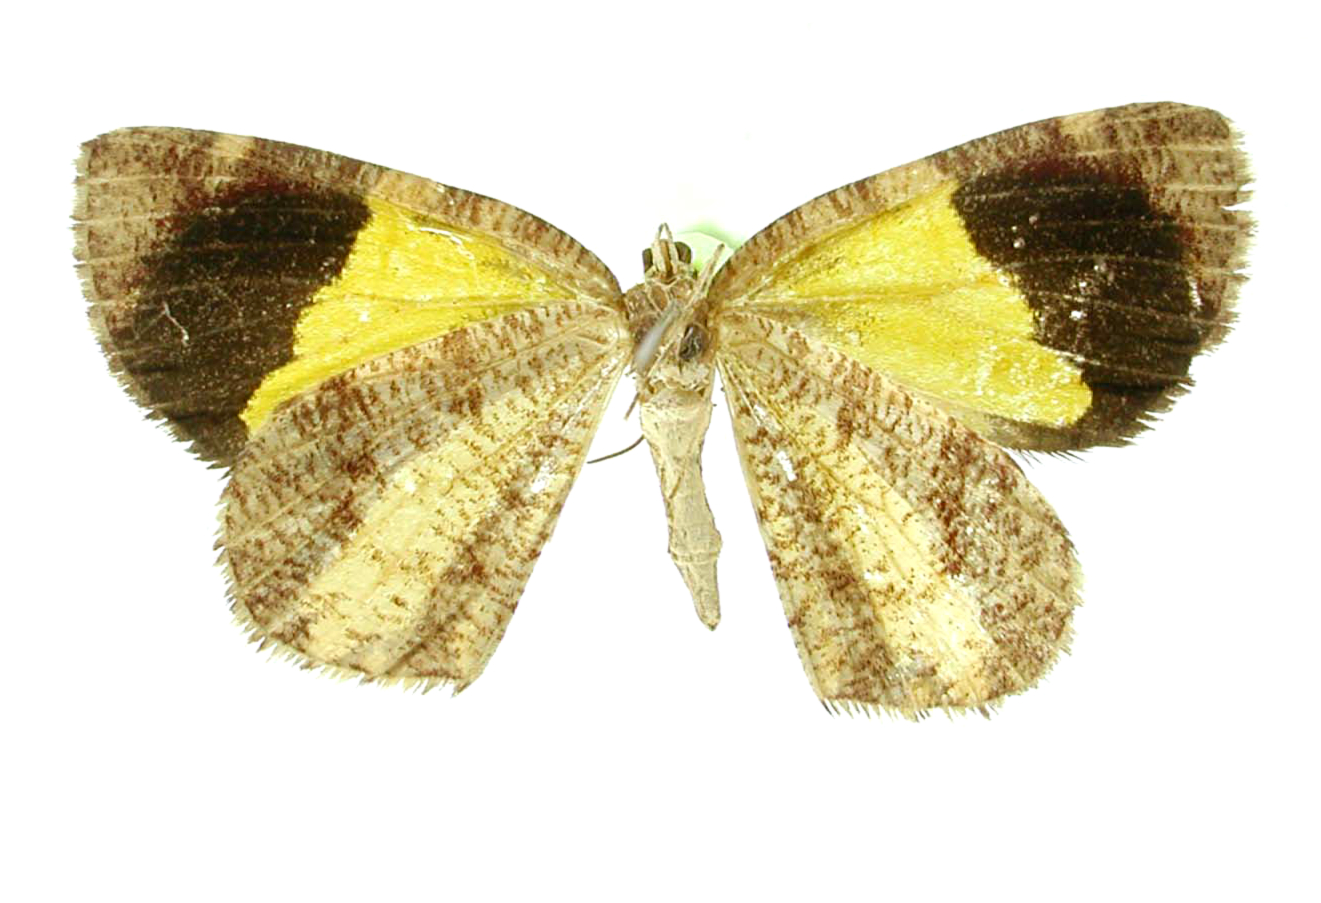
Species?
Heterusia declivis
